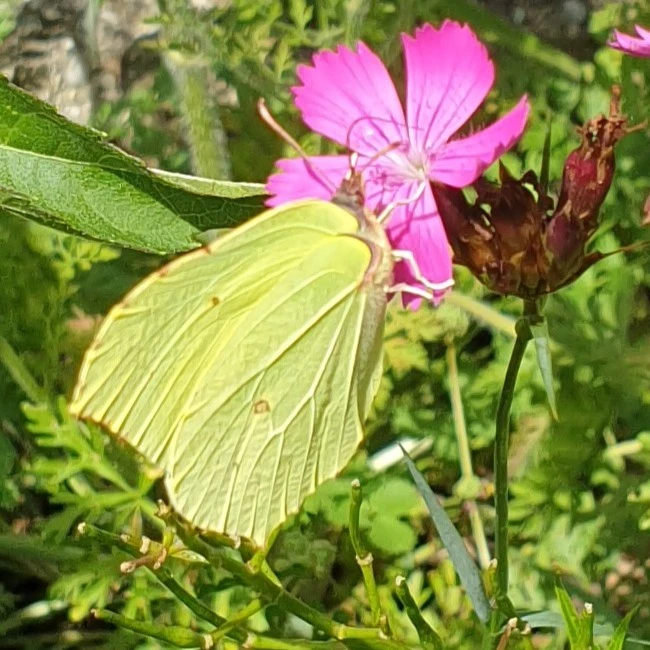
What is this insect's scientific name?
Gonepteryx rhamni
